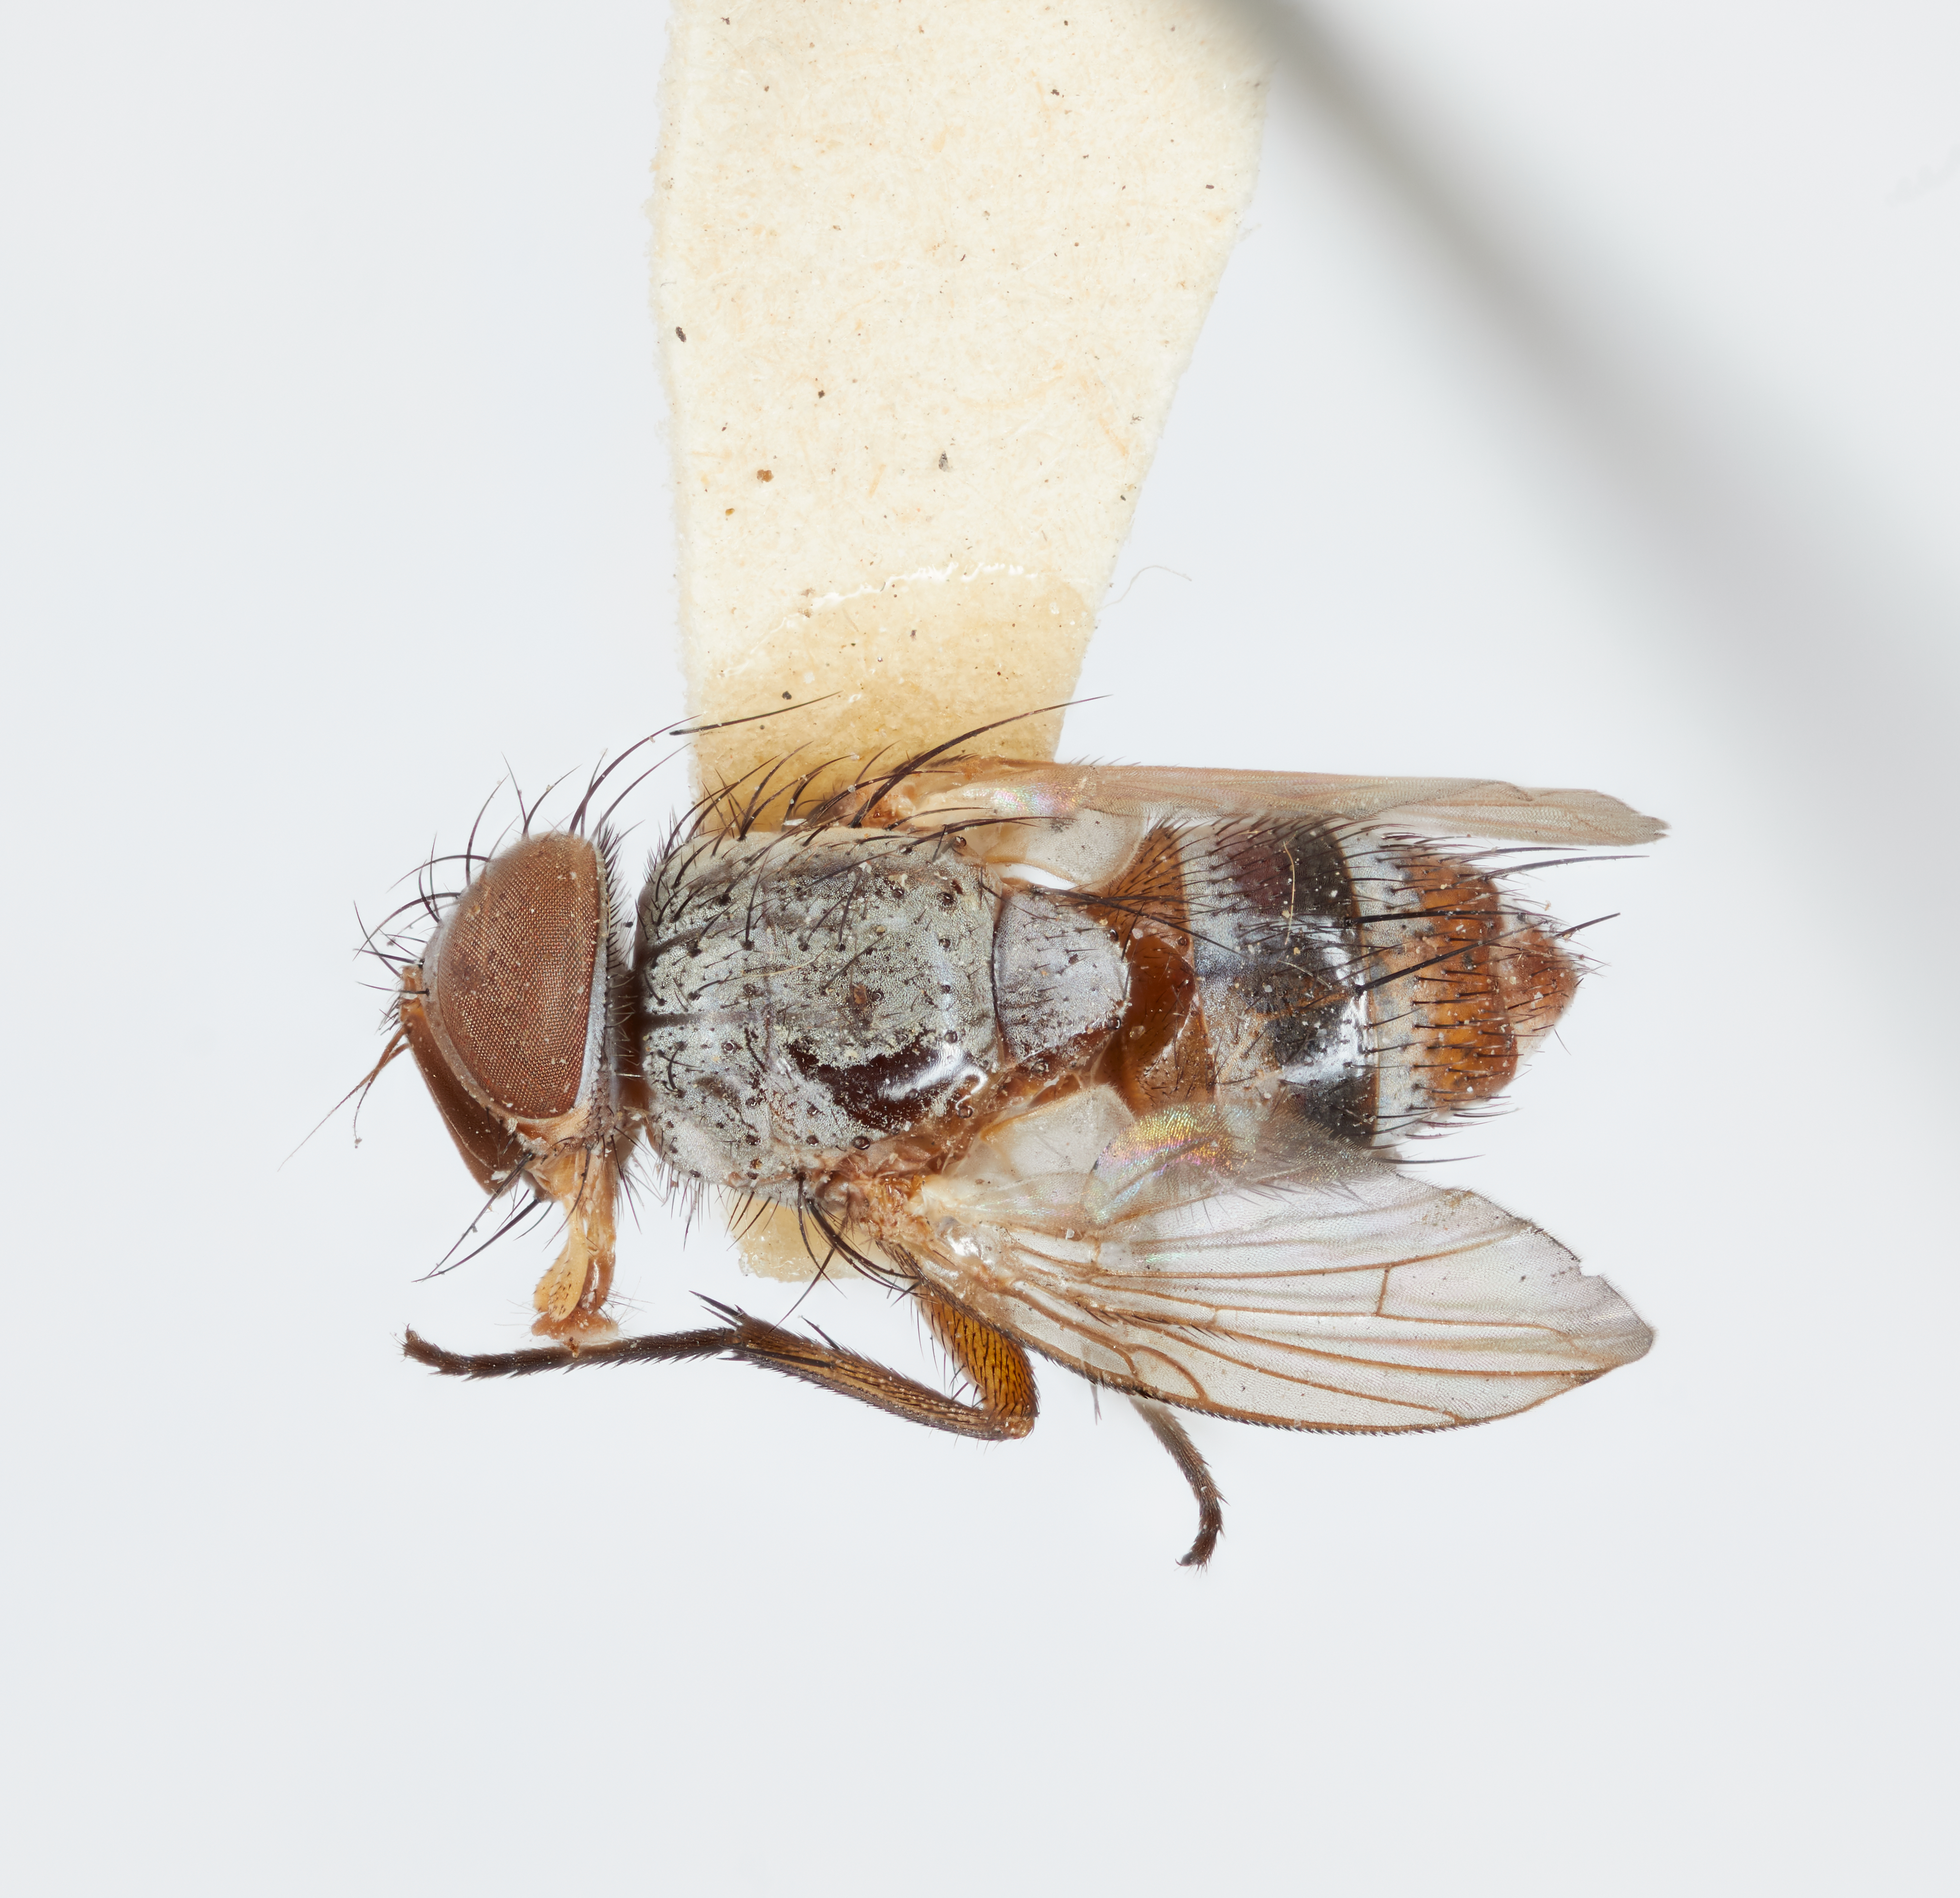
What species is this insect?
Hypostena setinervis
